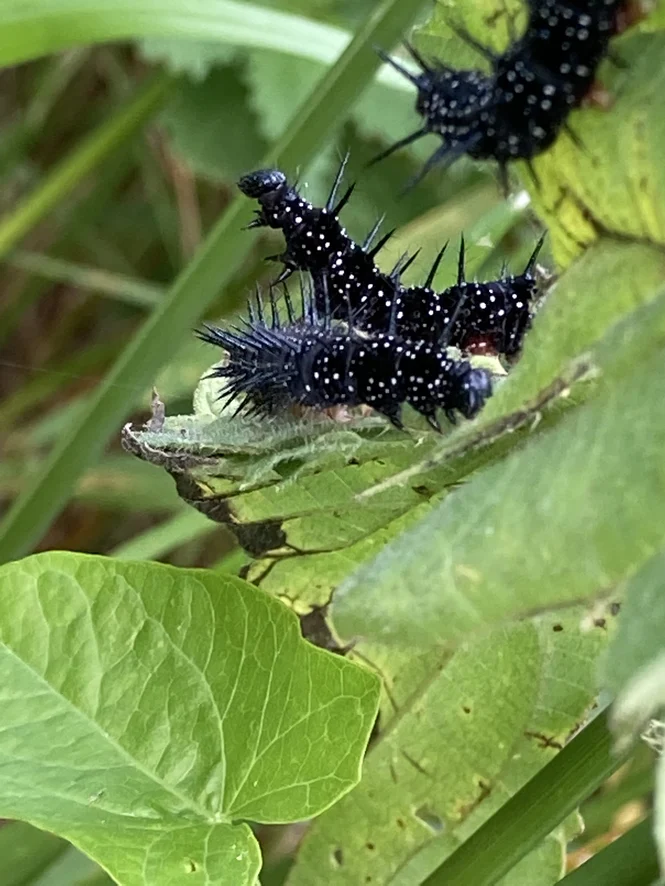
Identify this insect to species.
Aglais io
